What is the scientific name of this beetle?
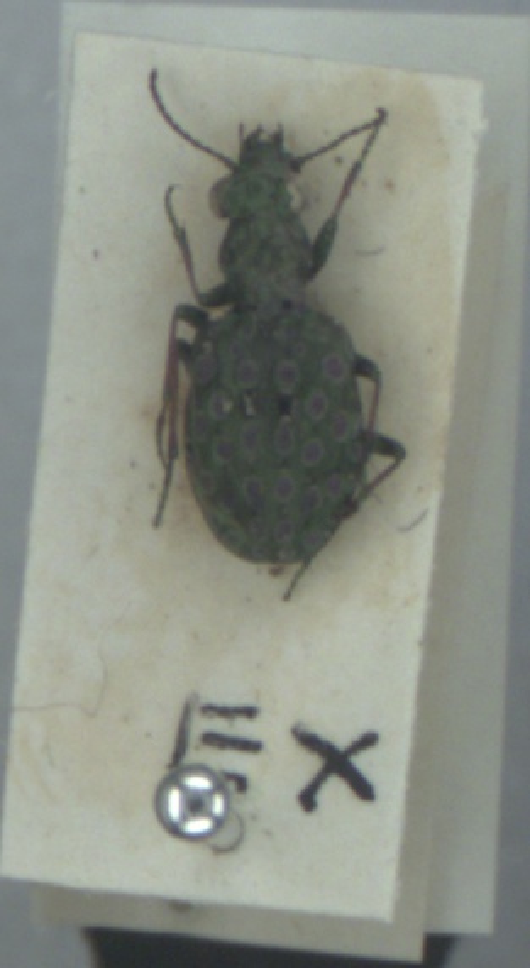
Elaphrus riparius
